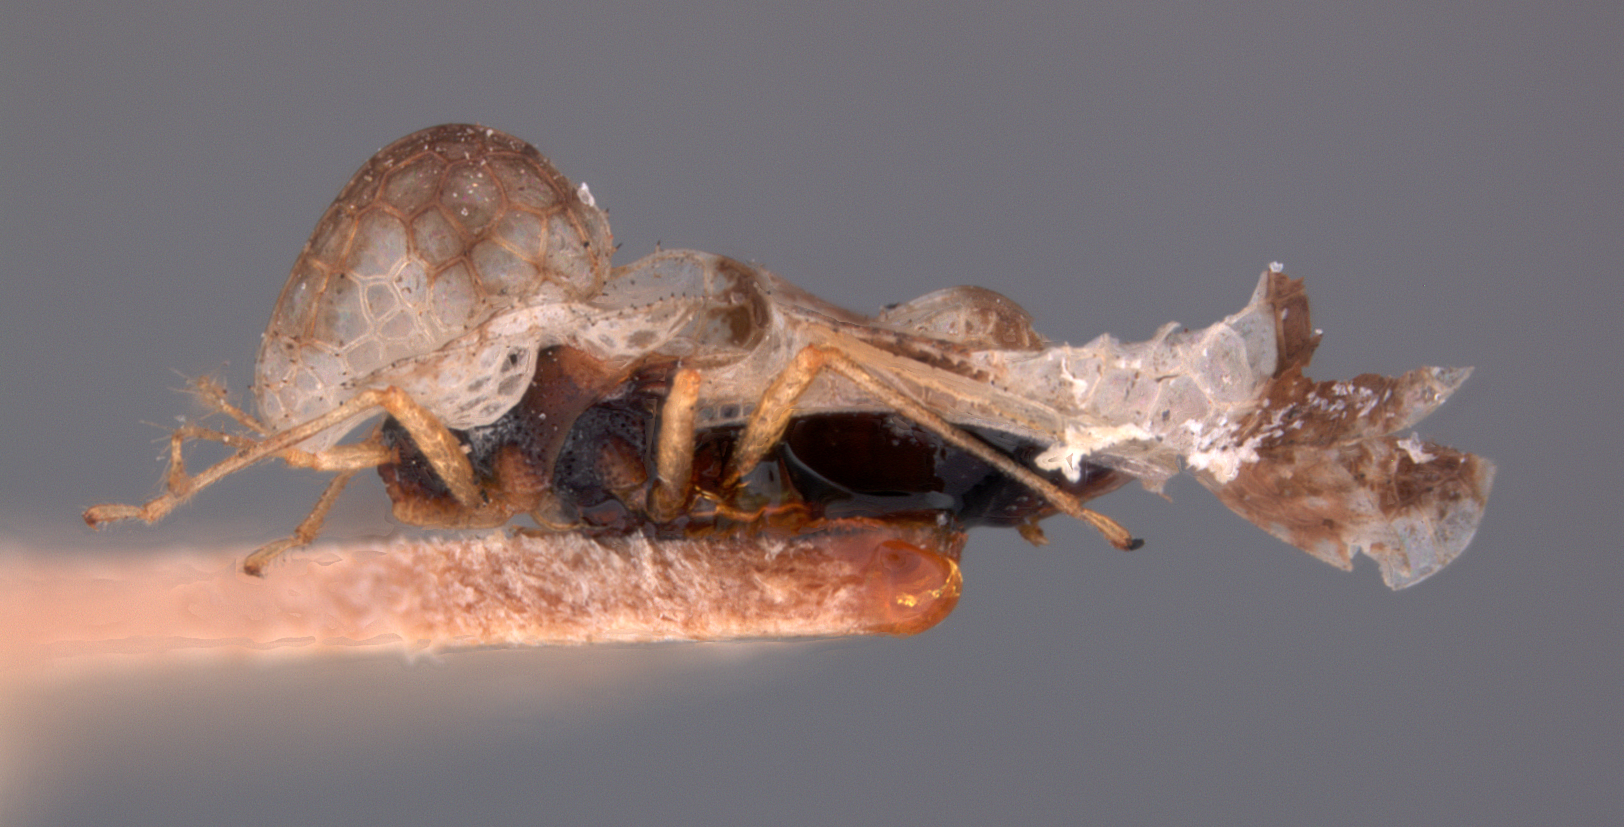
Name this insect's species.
Corythucha padi
